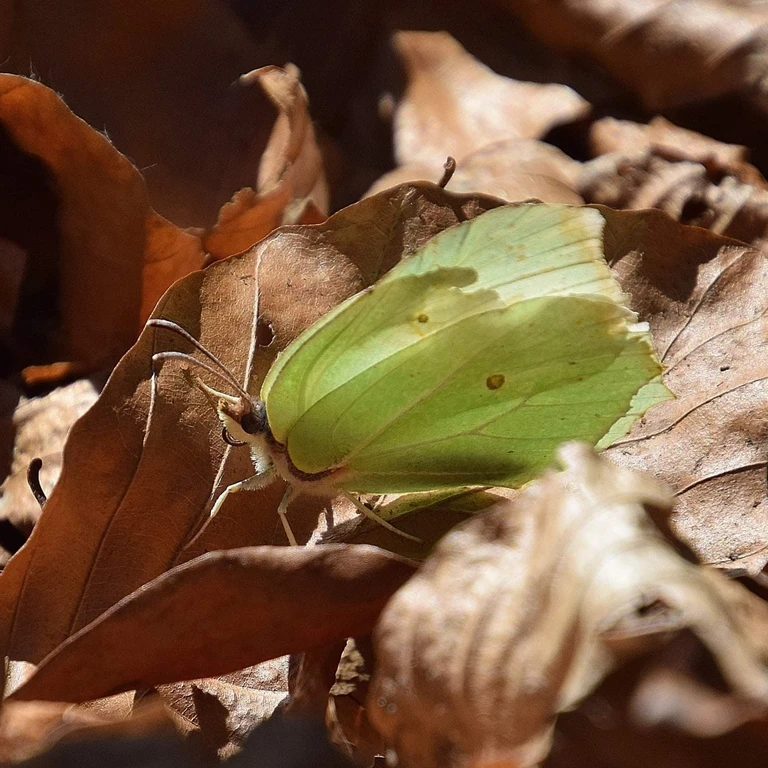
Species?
Gonepteryx rhamni
